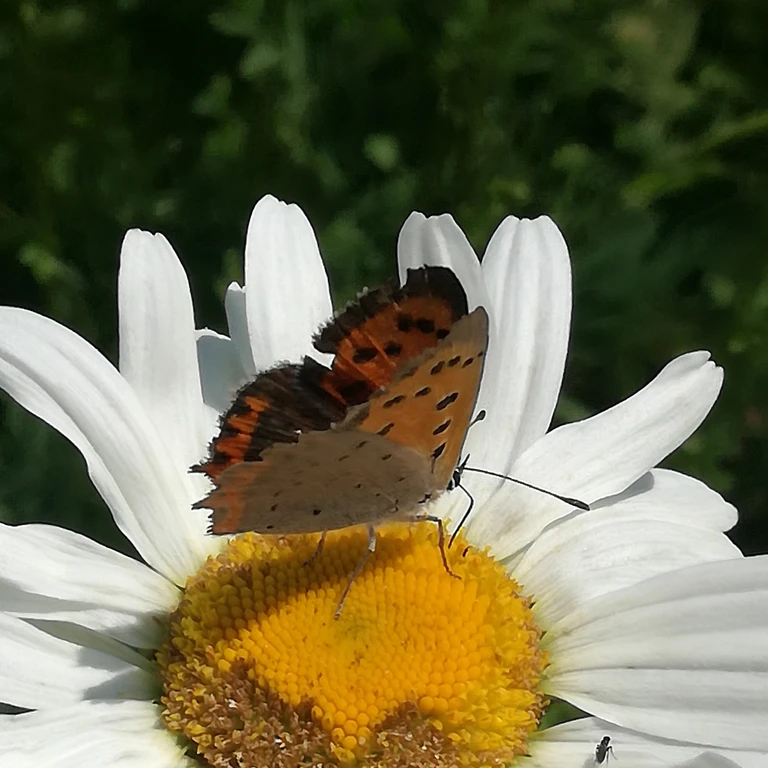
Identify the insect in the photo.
Lycaena phlaeas
